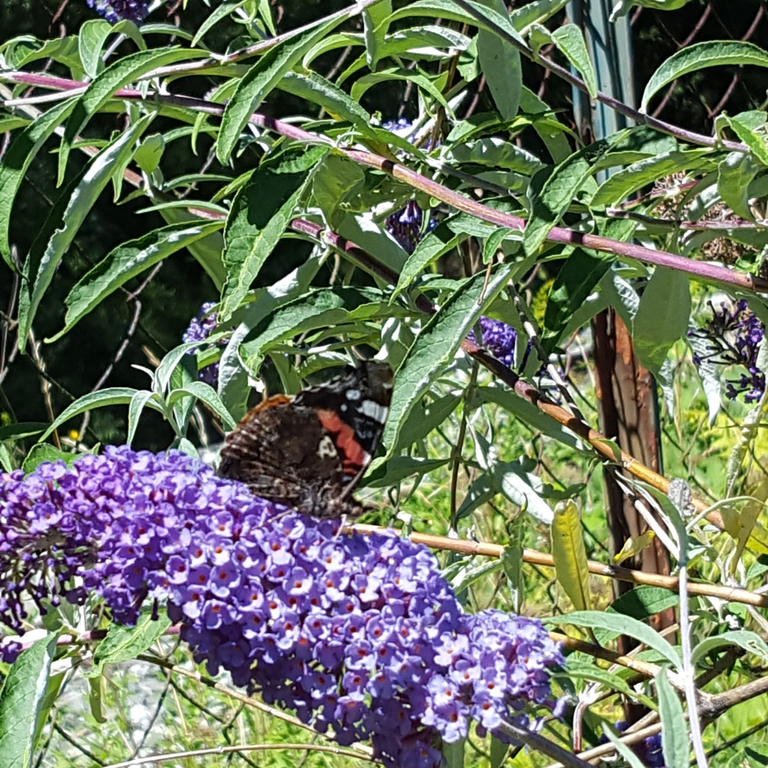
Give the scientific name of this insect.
Vanessa atalanta
